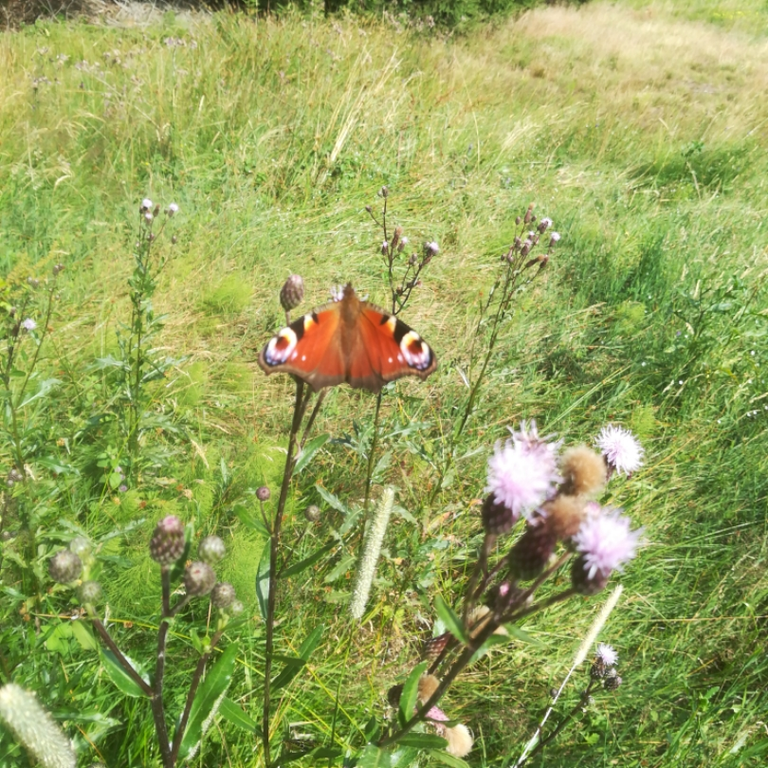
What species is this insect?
Aglais io
